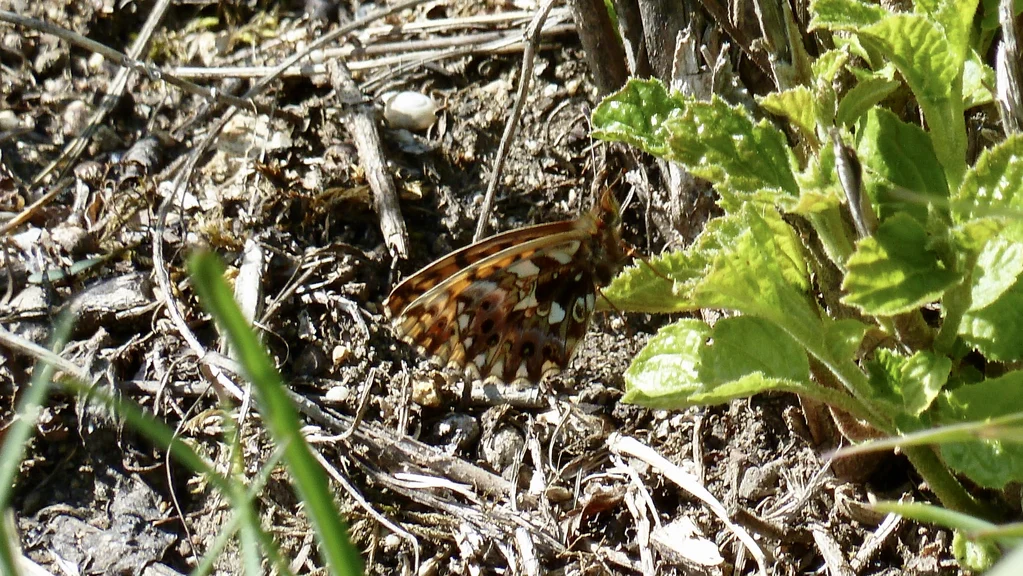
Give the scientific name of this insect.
Boloria dia
